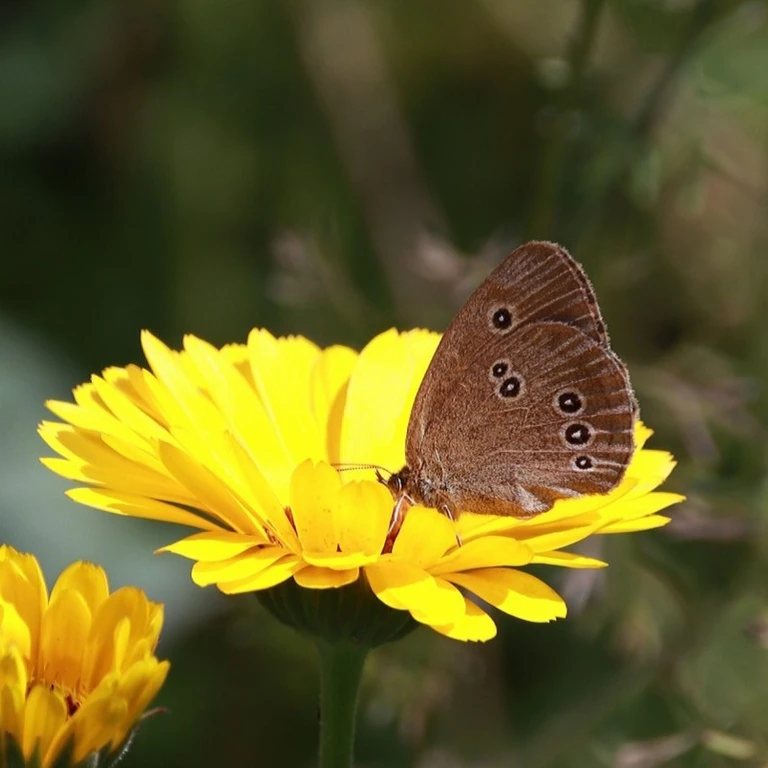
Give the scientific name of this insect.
Aphantopus hyperantus
